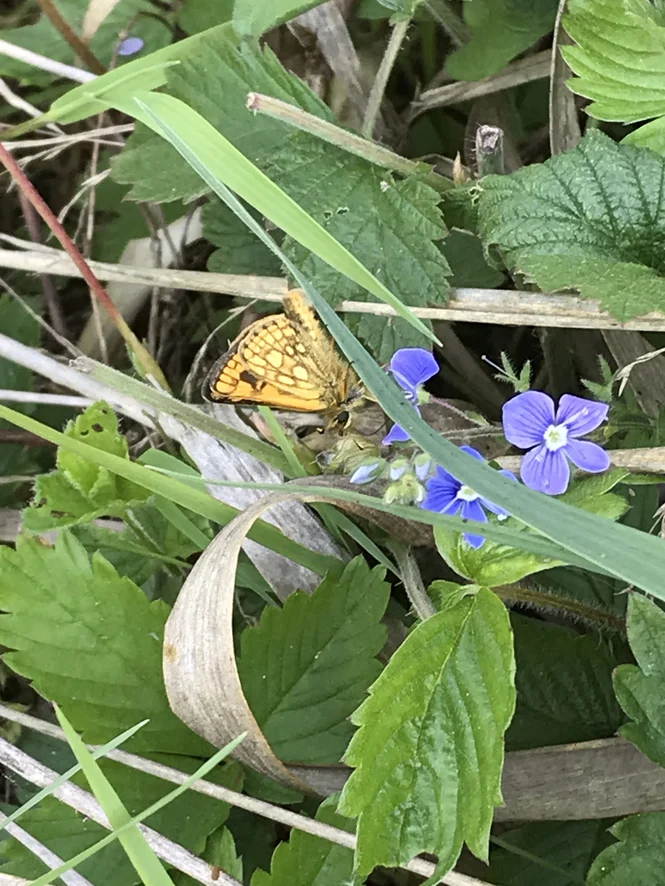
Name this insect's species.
Carterocephalus palaemon
